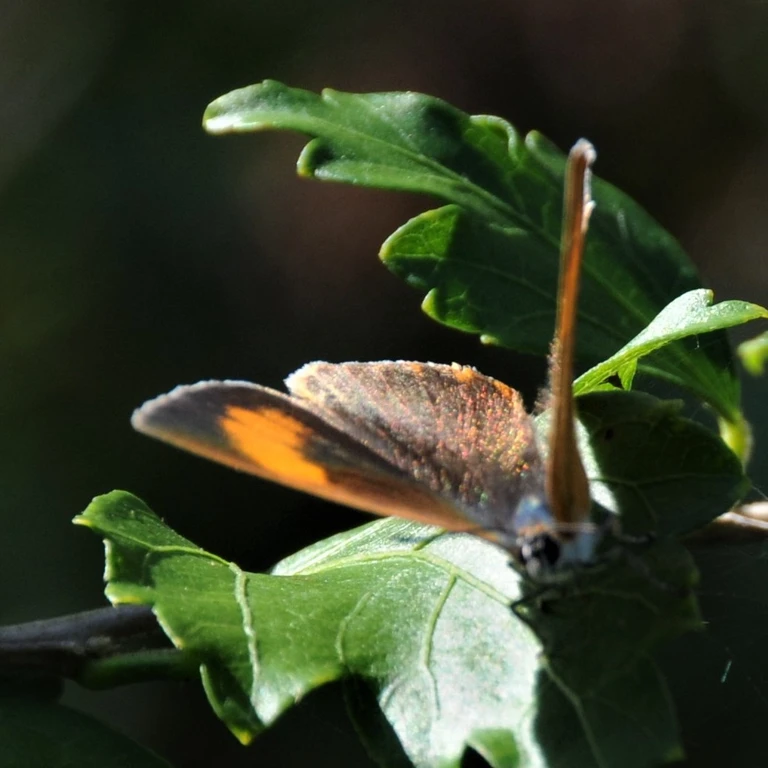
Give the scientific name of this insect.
Thecla betulae
